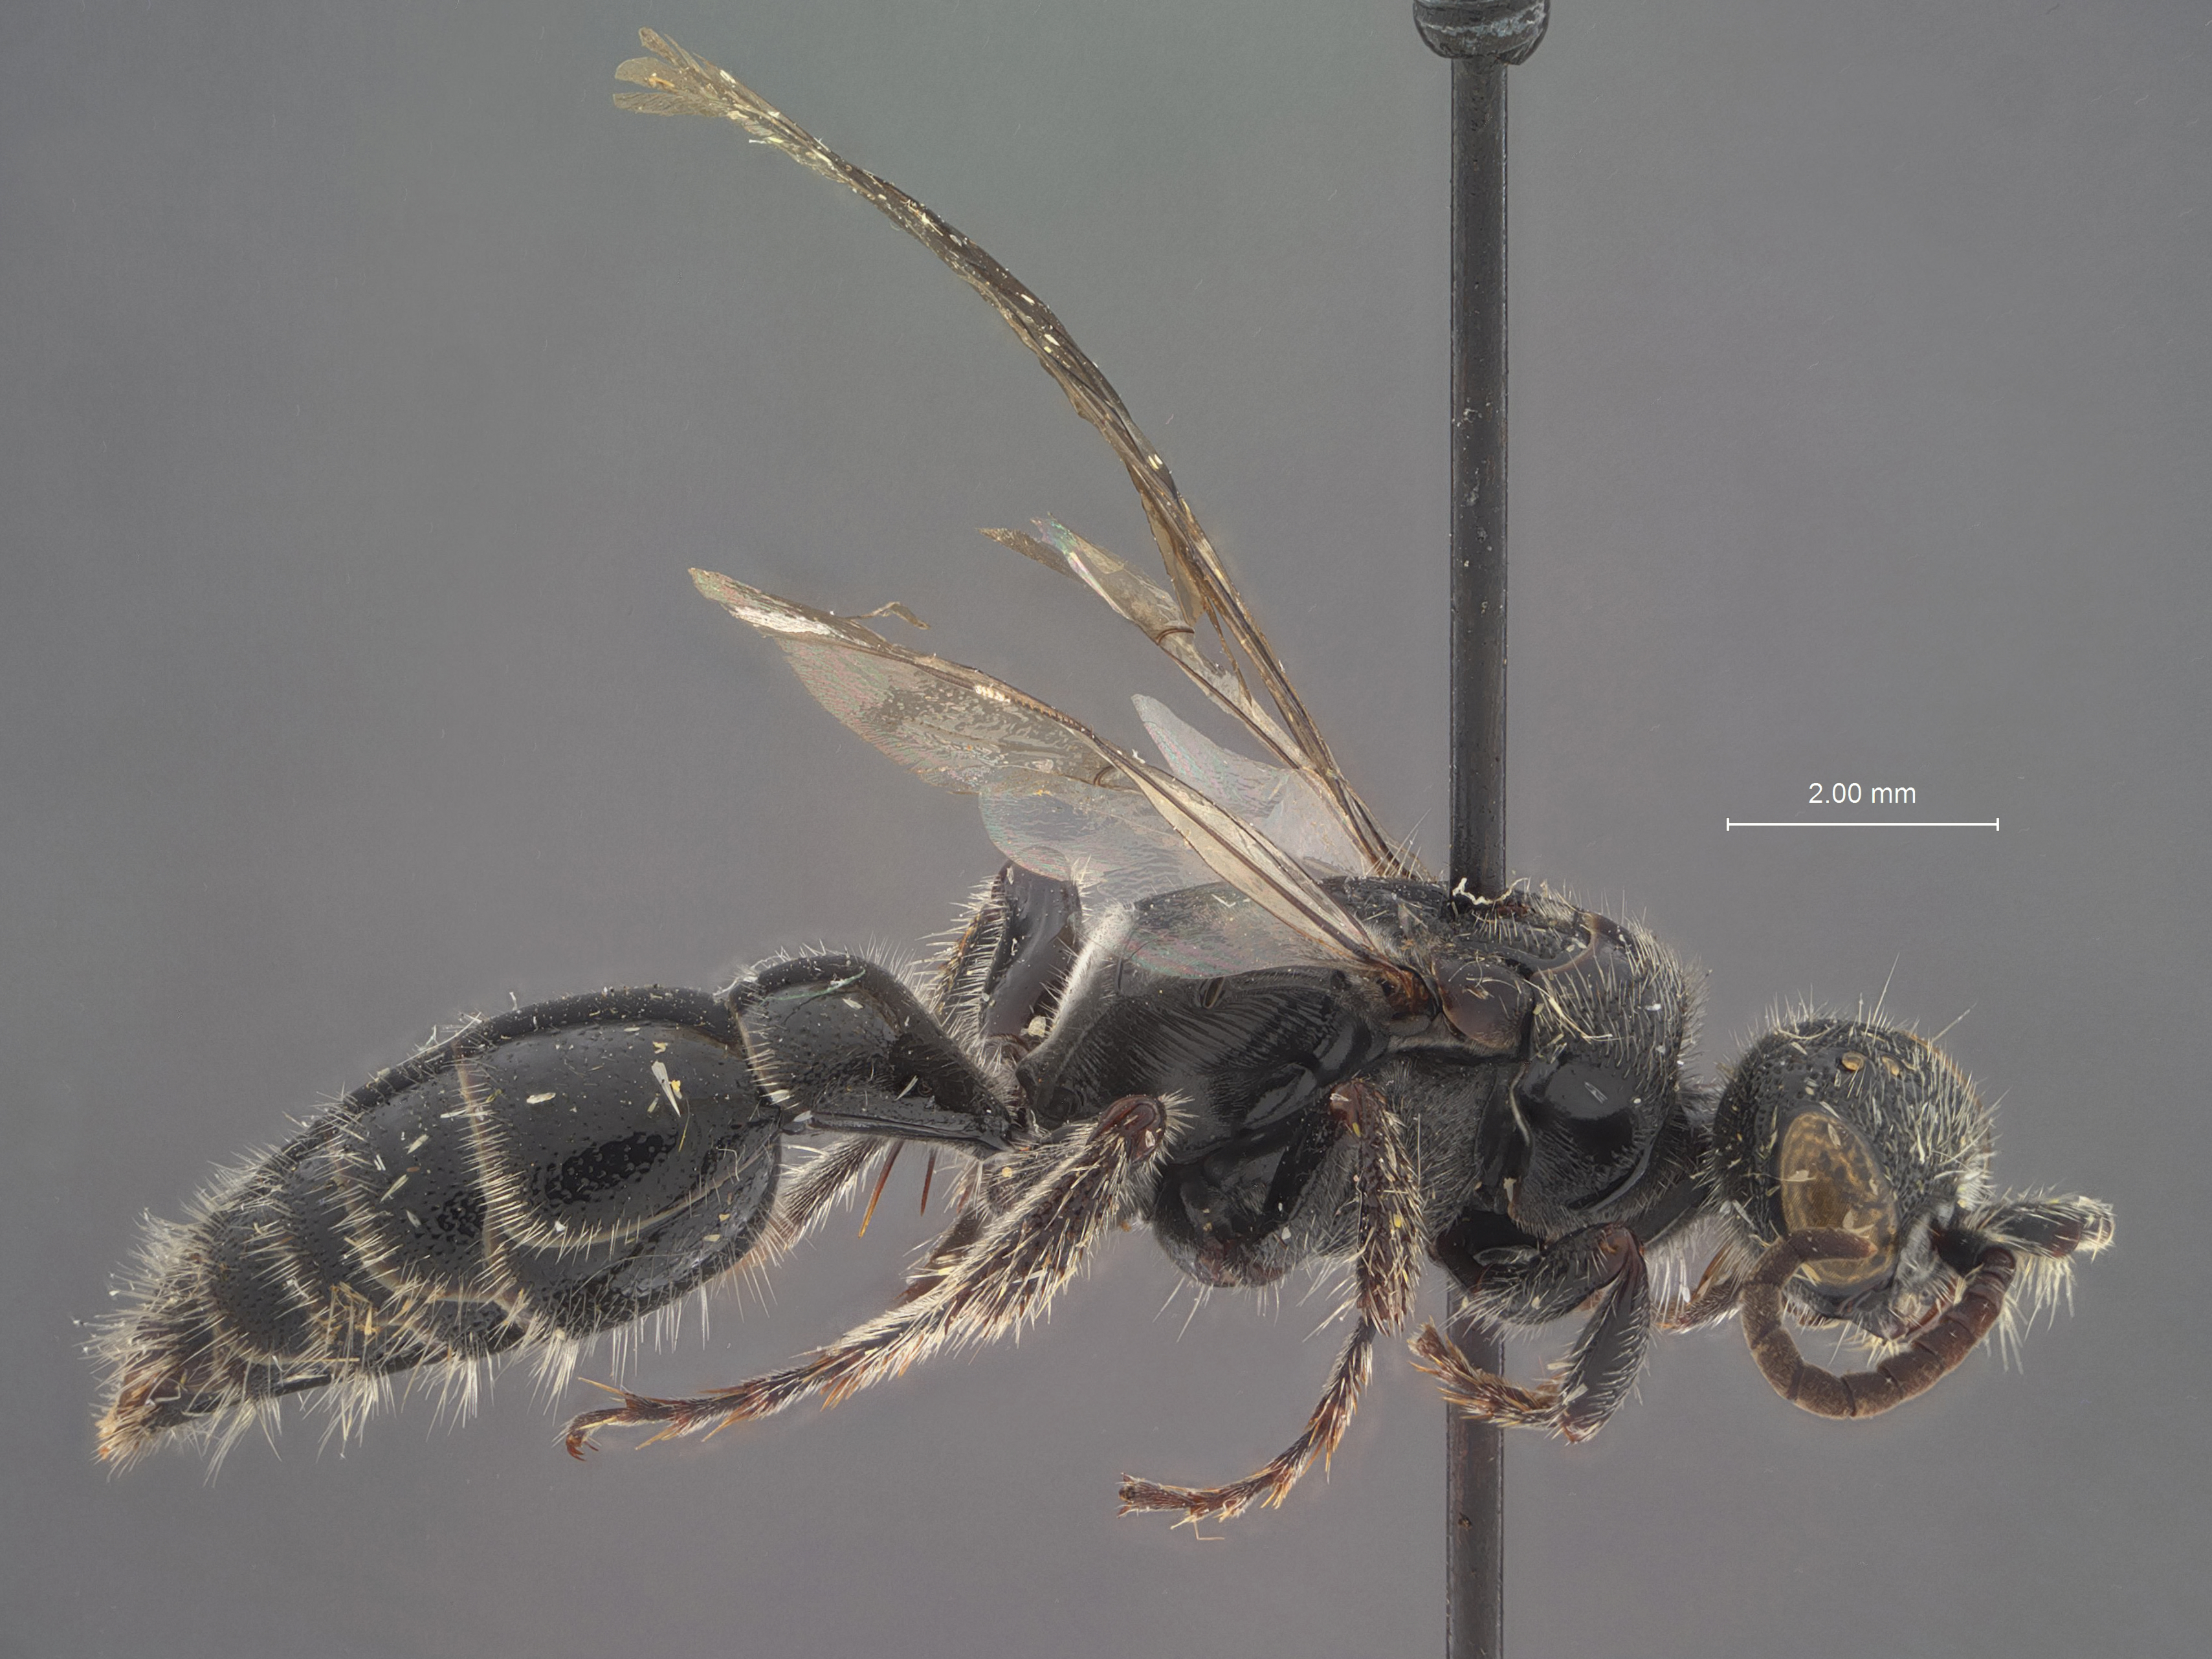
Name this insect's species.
Tiphia smythi
